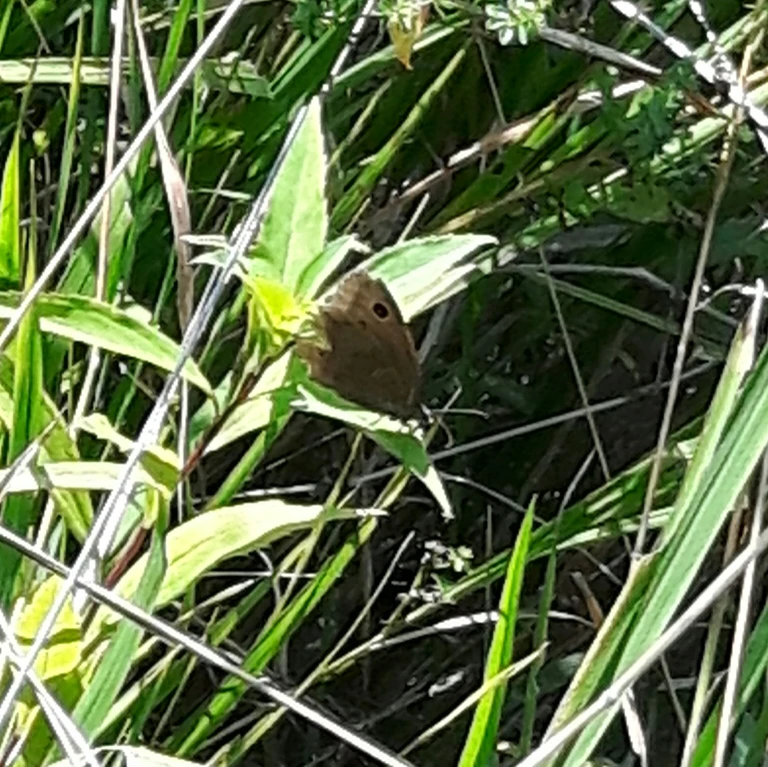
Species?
Minois dryas
